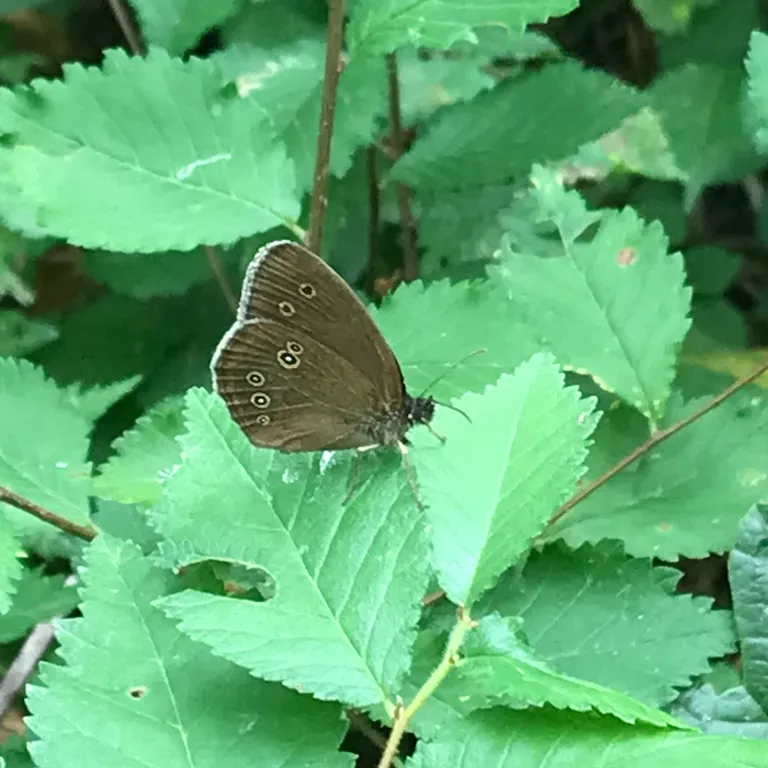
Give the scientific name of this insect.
Aphantopus hyperantus
